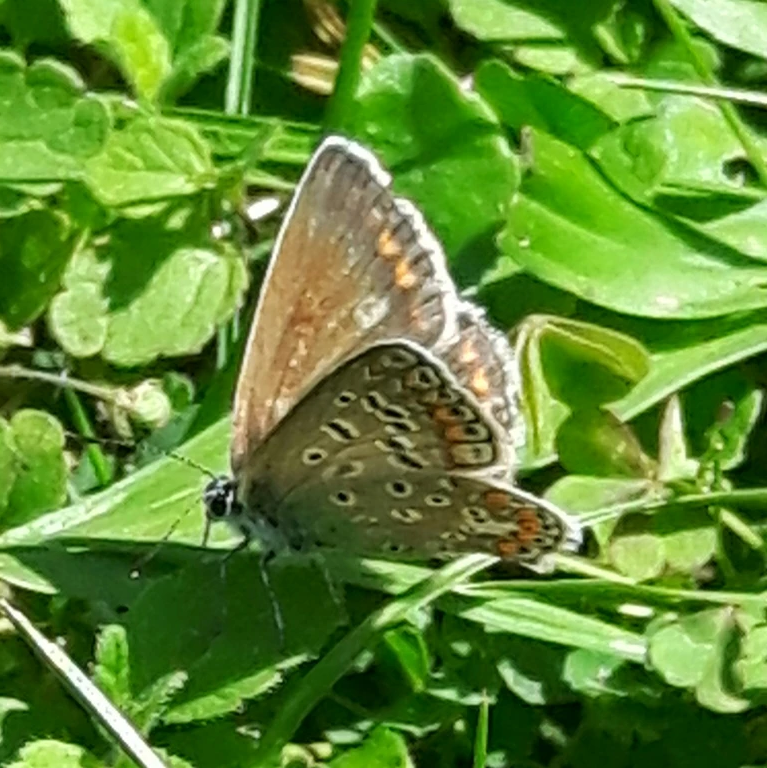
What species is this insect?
Polyommatus icarus
